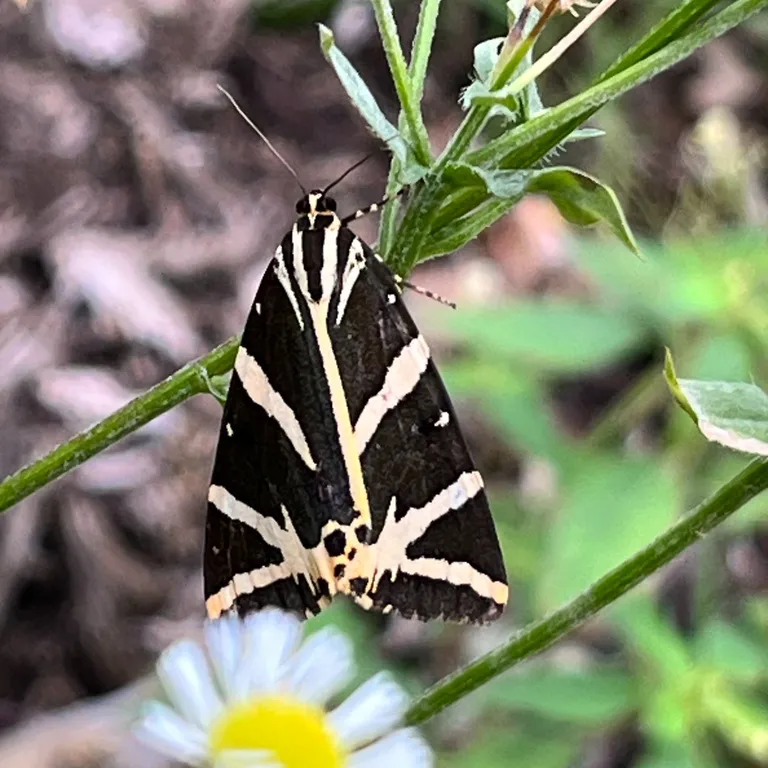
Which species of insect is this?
Euplagia quadripunctaria
